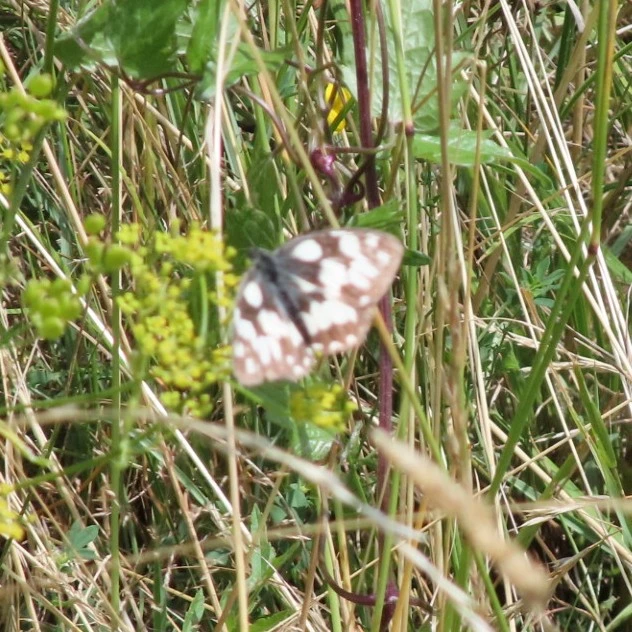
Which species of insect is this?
Melanargia galathea
